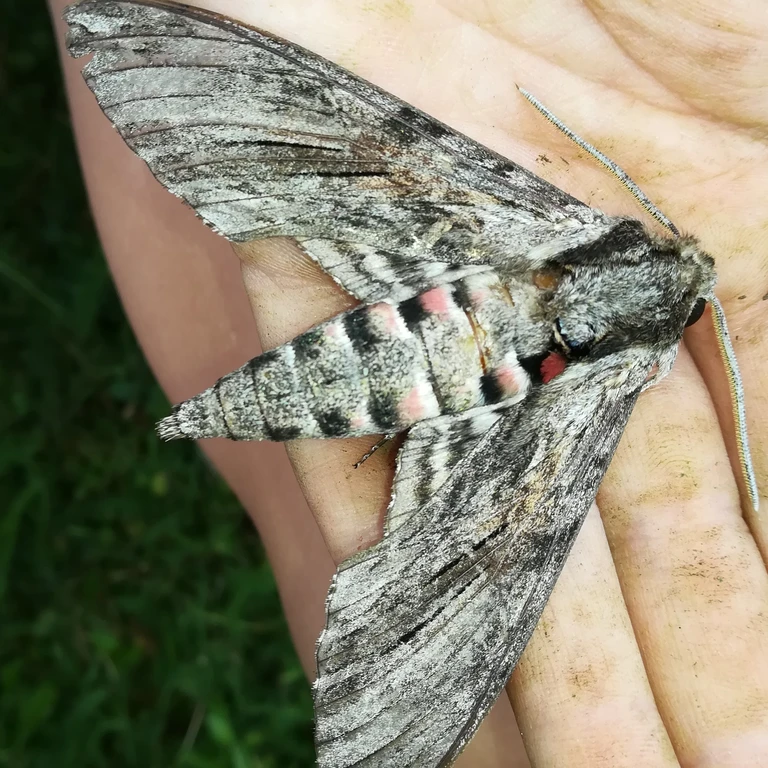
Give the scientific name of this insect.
Agrius convolvuli
